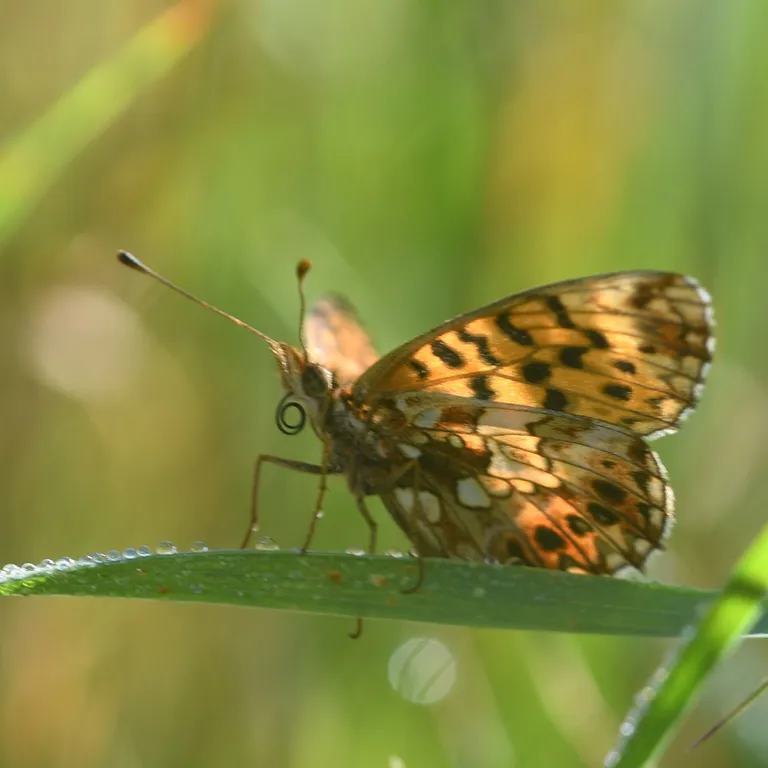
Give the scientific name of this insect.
Boloria dia
